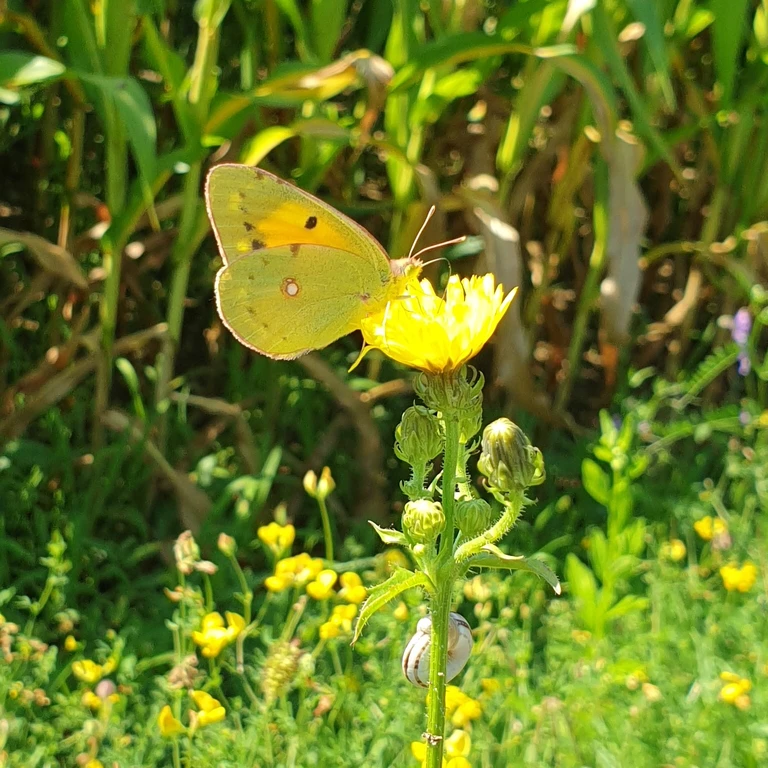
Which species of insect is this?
Colias croceus
